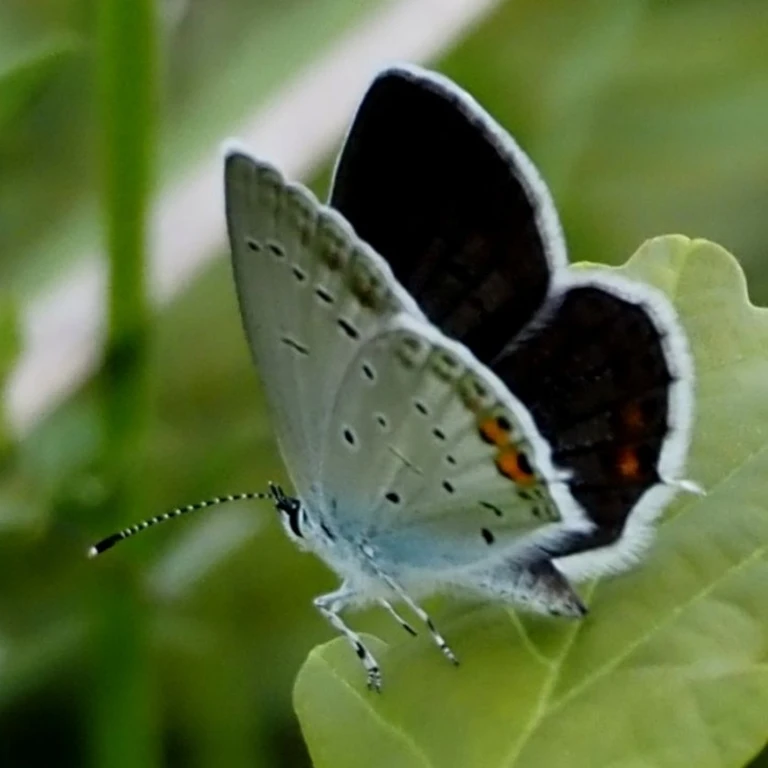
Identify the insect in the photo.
Cupido argiades (also Elkalyce argiades)
